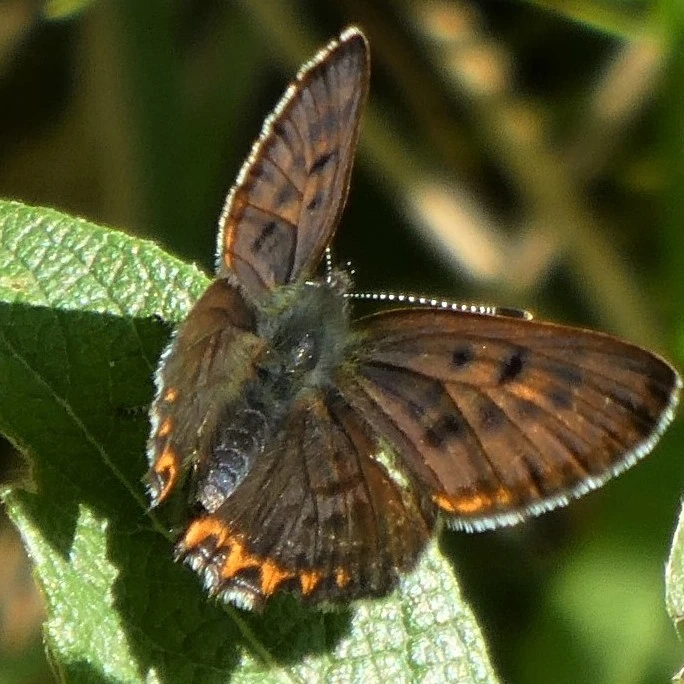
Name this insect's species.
Lycaena helle (also Helleia helle)
